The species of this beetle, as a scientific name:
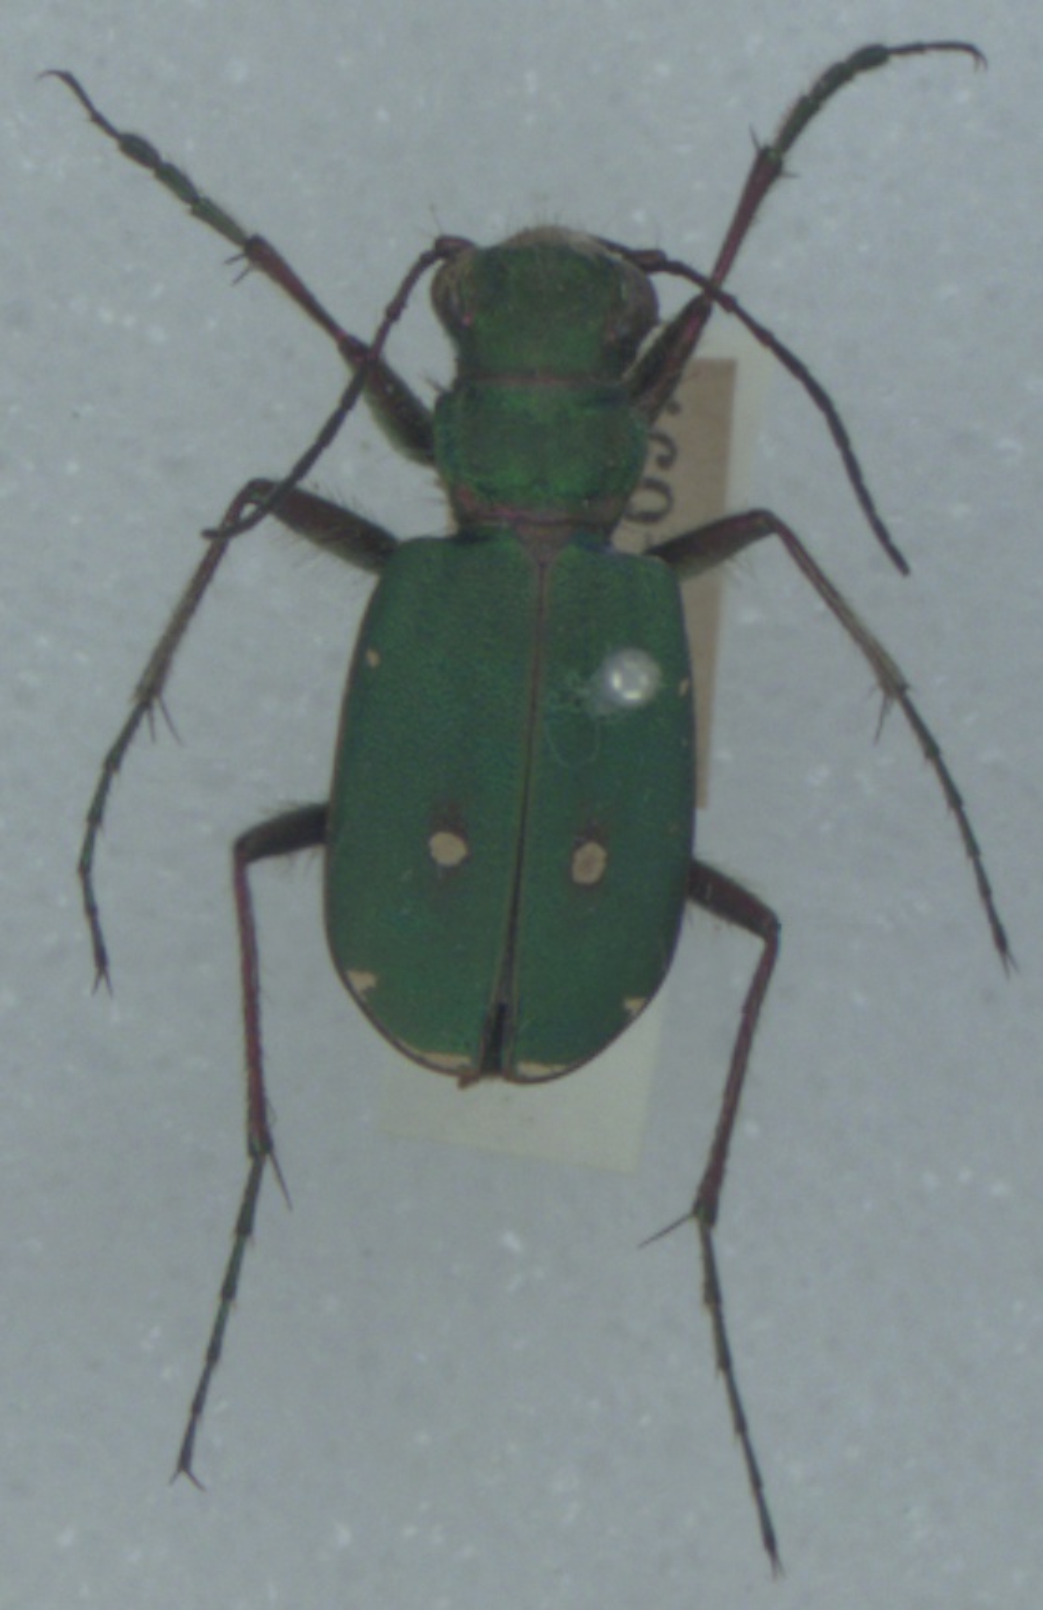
Cicindela campestris
